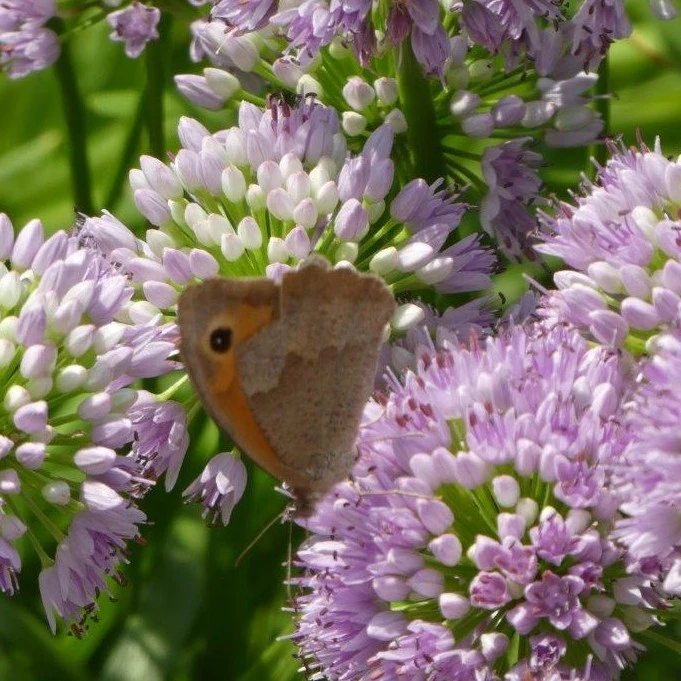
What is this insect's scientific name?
Maniola jurtina
